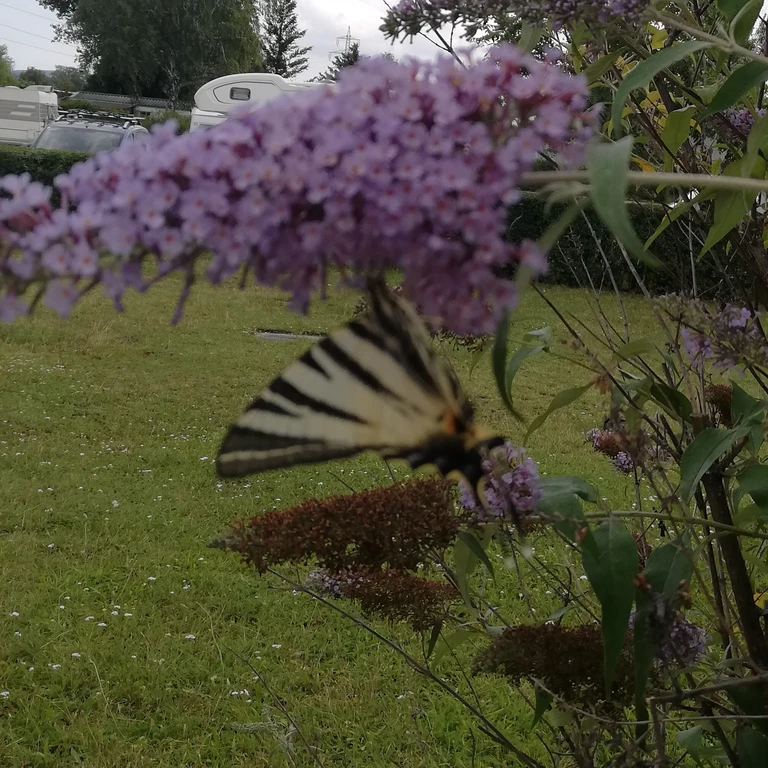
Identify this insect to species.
Iphiclides podalirius
